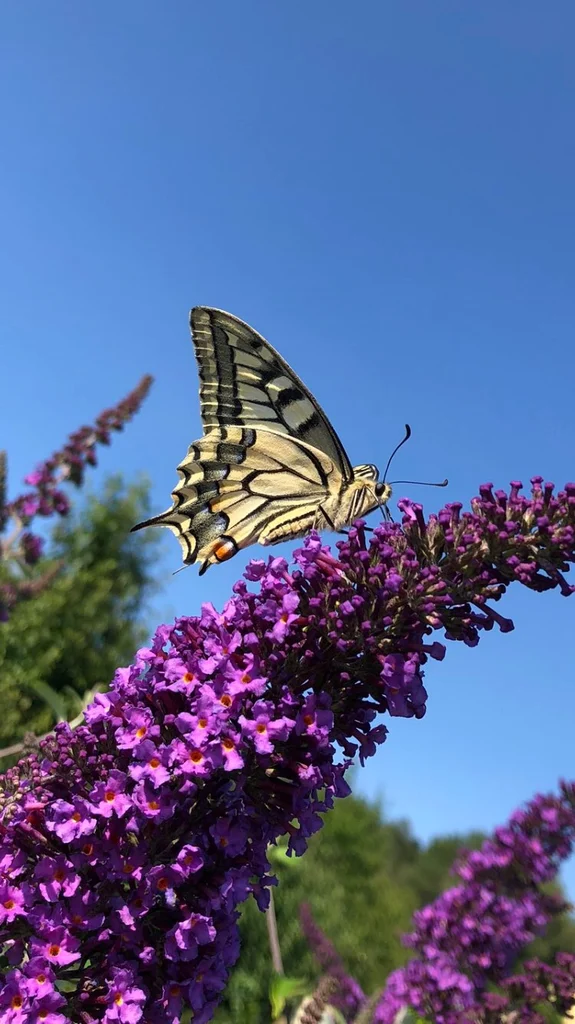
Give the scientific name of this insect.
Papilio machaon
